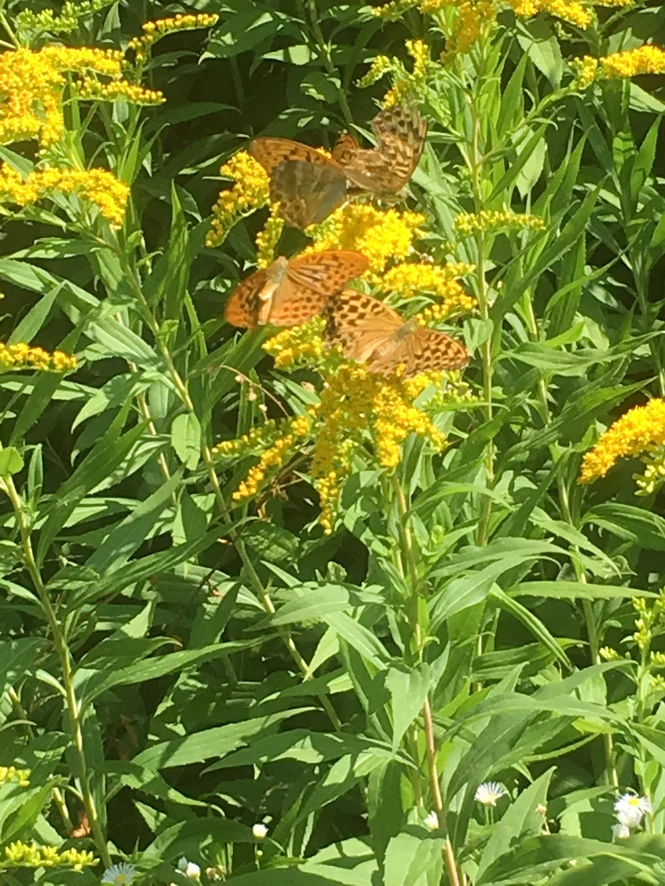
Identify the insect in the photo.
Argynnis paphia
